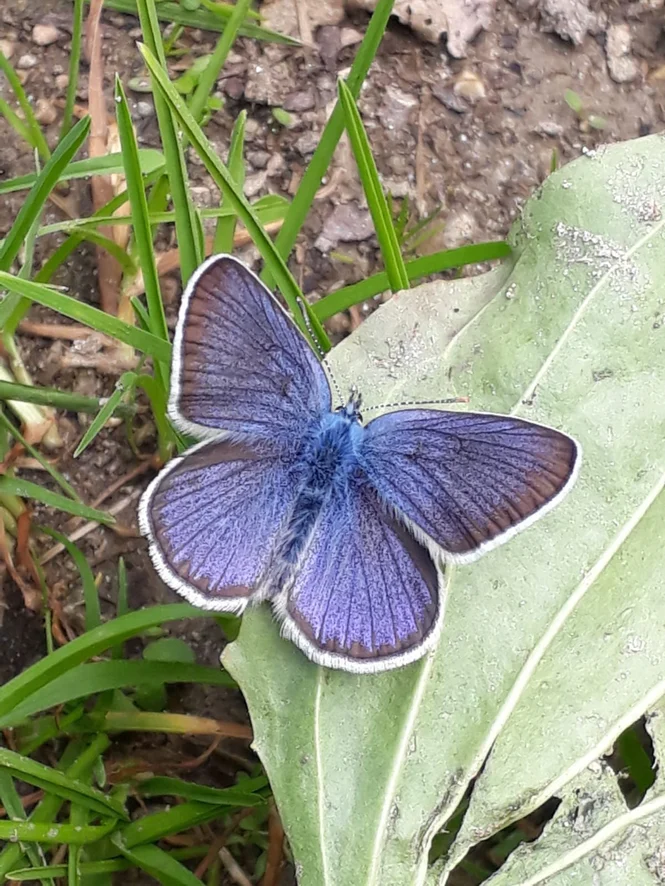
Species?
Cyaniris semiargus
